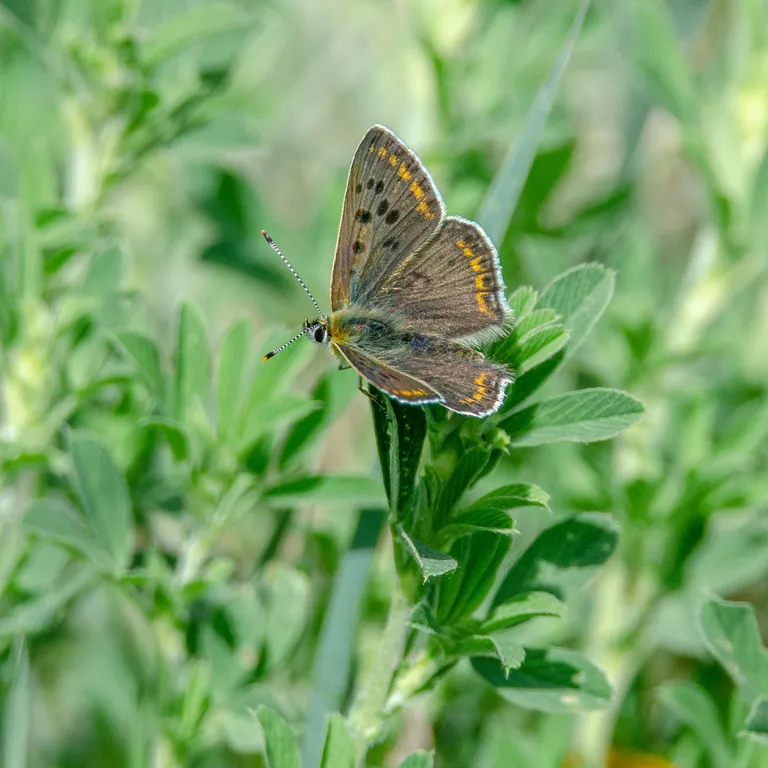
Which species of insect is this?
Lycaena tityrus (also Loweia tityrus)
